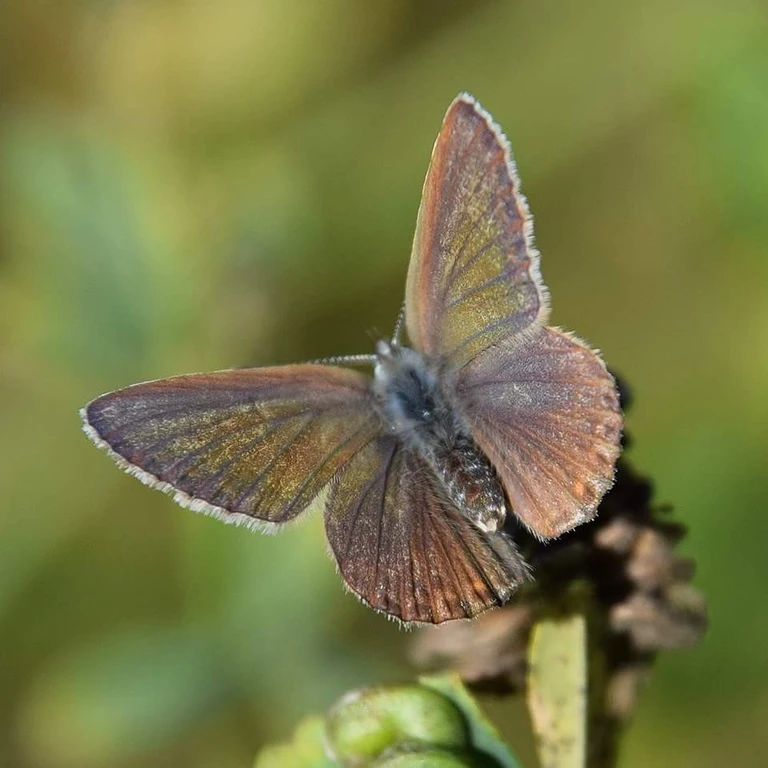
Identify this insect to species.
Polyommatus icarus
